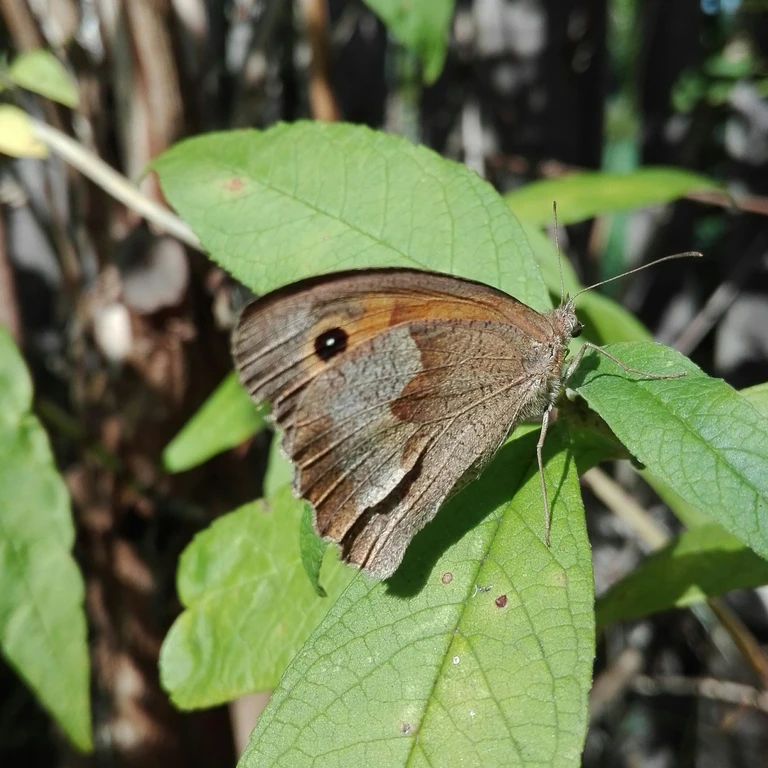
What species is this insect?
Maniola jurtina
